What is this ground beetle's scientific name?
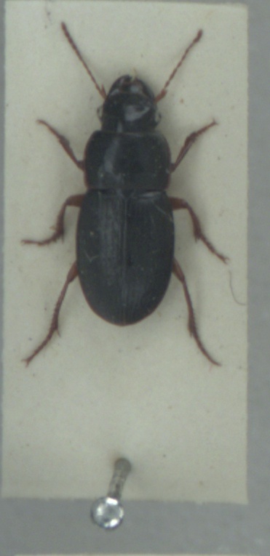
Harpalus latus
